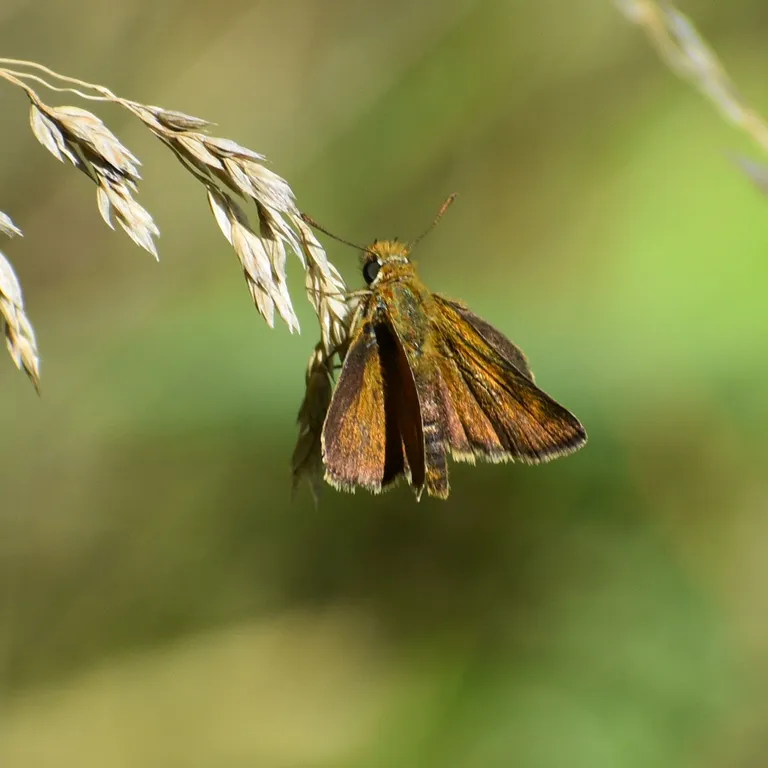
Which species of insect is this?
Thymelicus acteon
